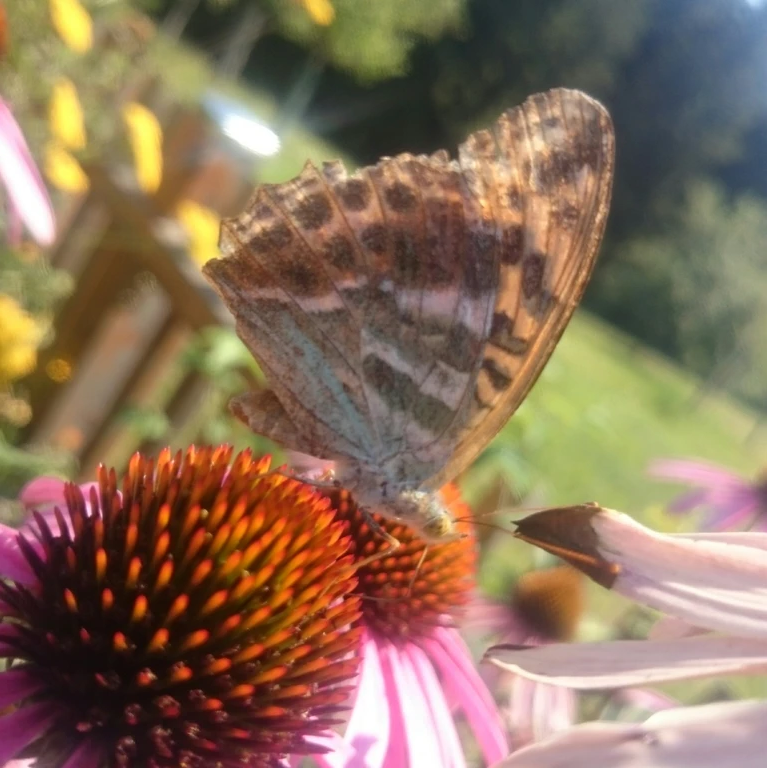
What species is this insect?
Argynnis paphia
